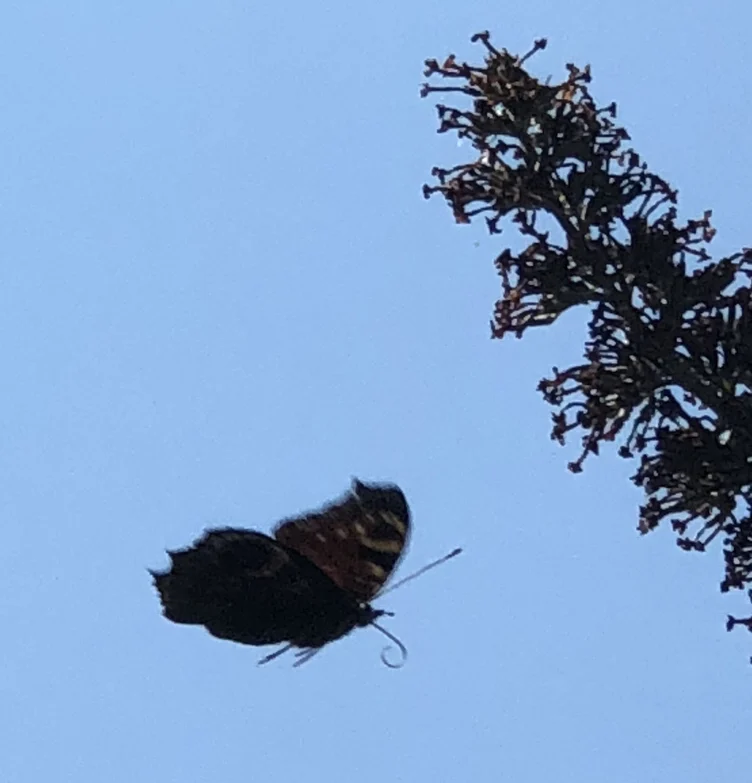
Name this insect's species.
Aglais io
